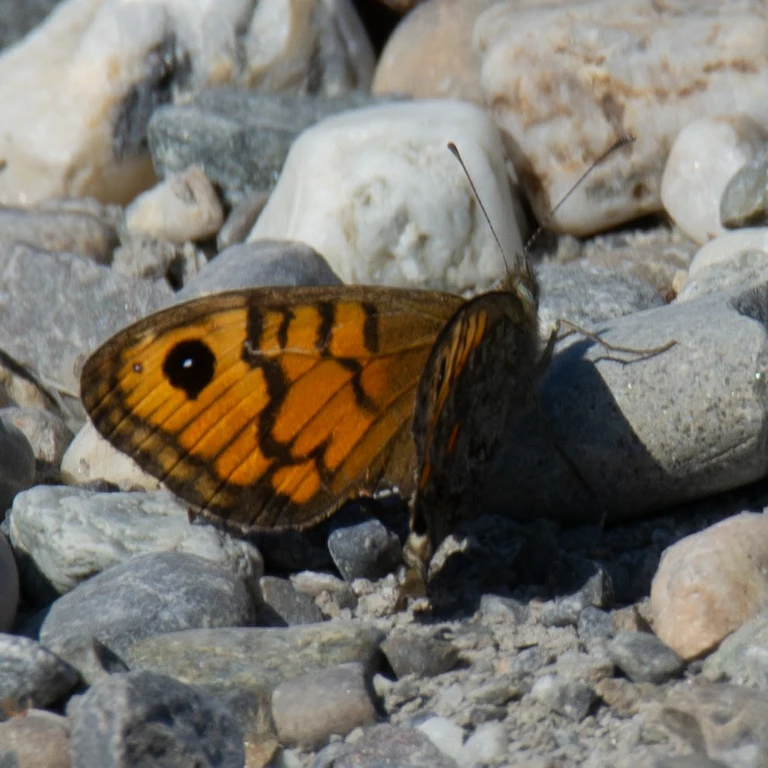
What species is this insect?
Lasiommata megera (also Pararge megera)
